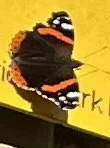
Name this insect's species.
Vanessa atalanta
